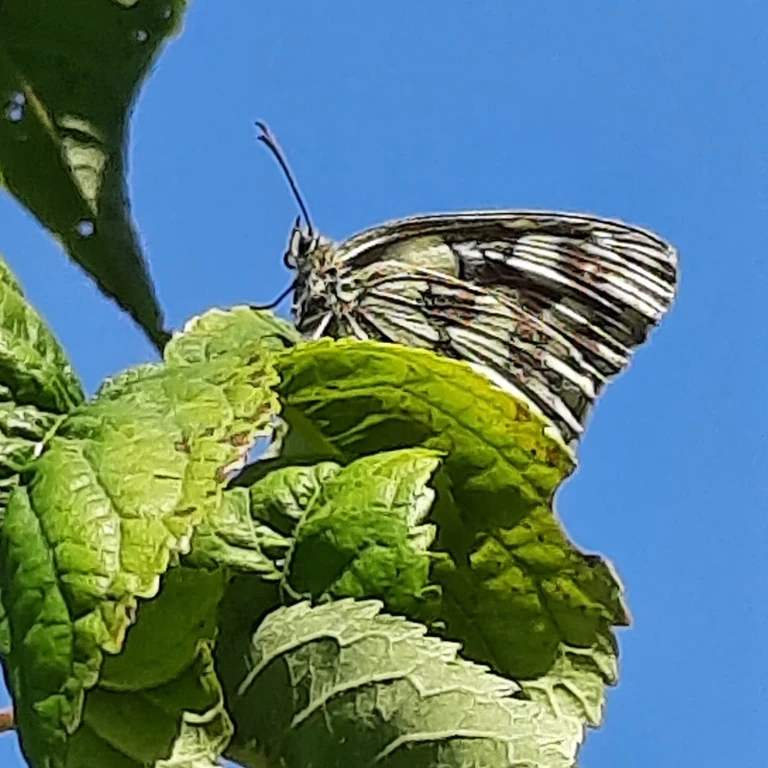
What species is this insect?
Melanargia galathea
